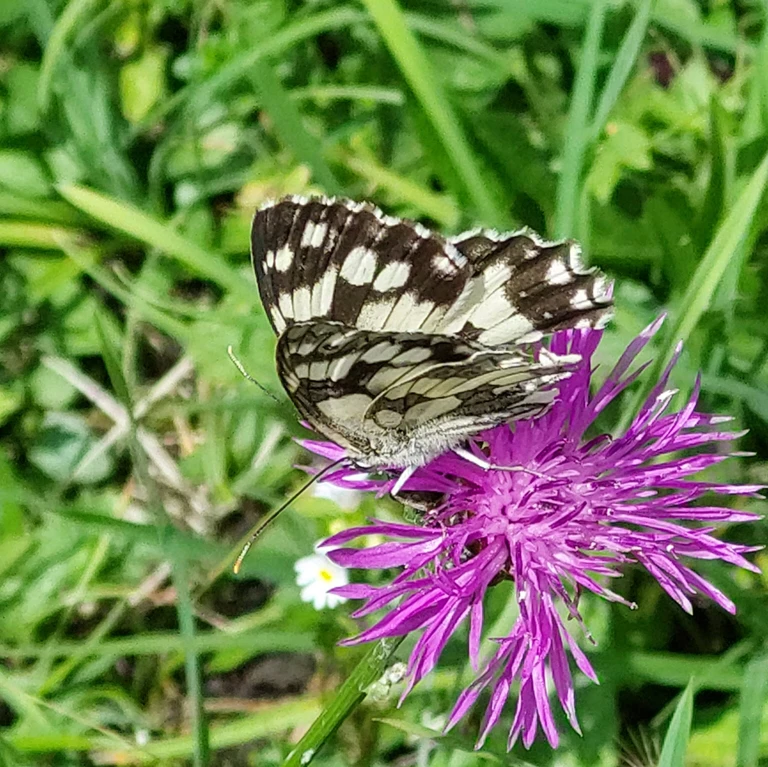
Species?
Melanargia galathea
